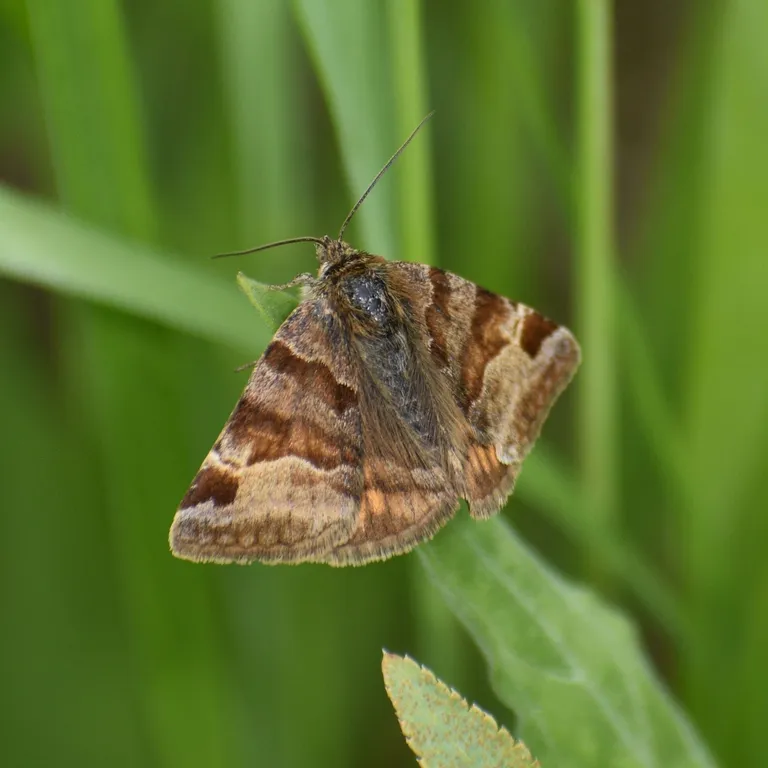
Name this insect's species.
Euclidia glyphica
